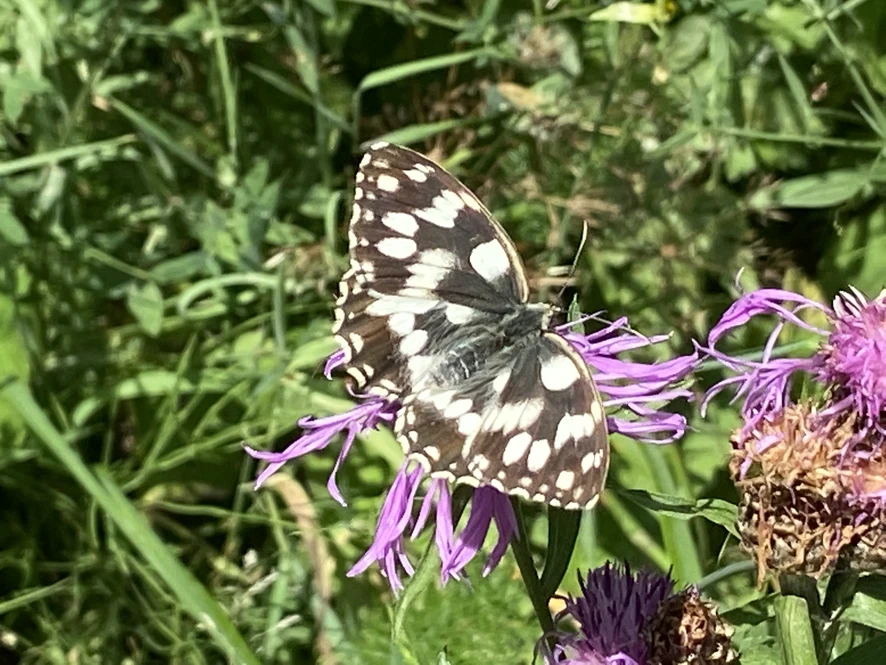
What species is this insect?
Melanargia galathea
